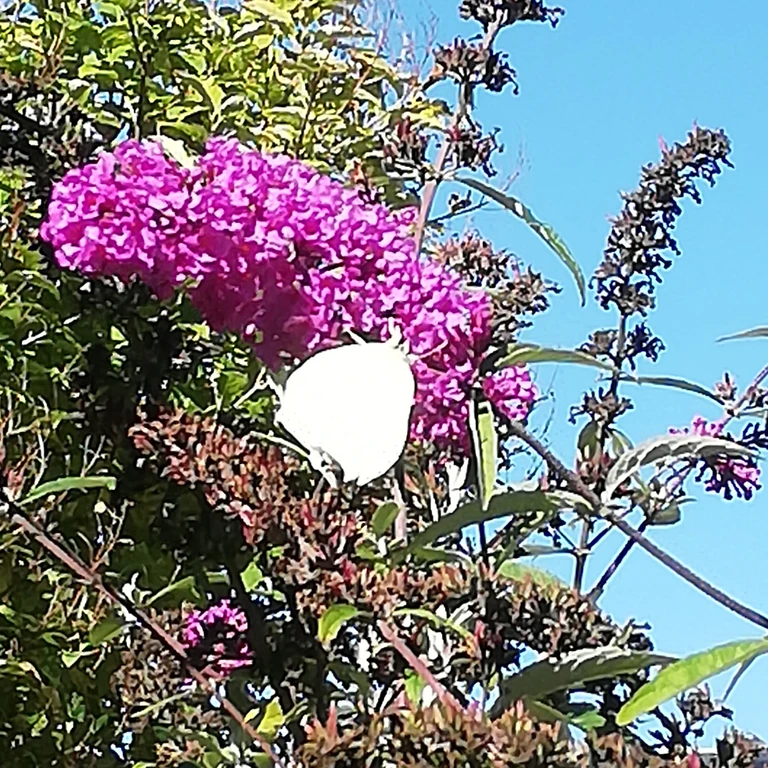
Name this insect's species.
Gonepteryx rhamni
